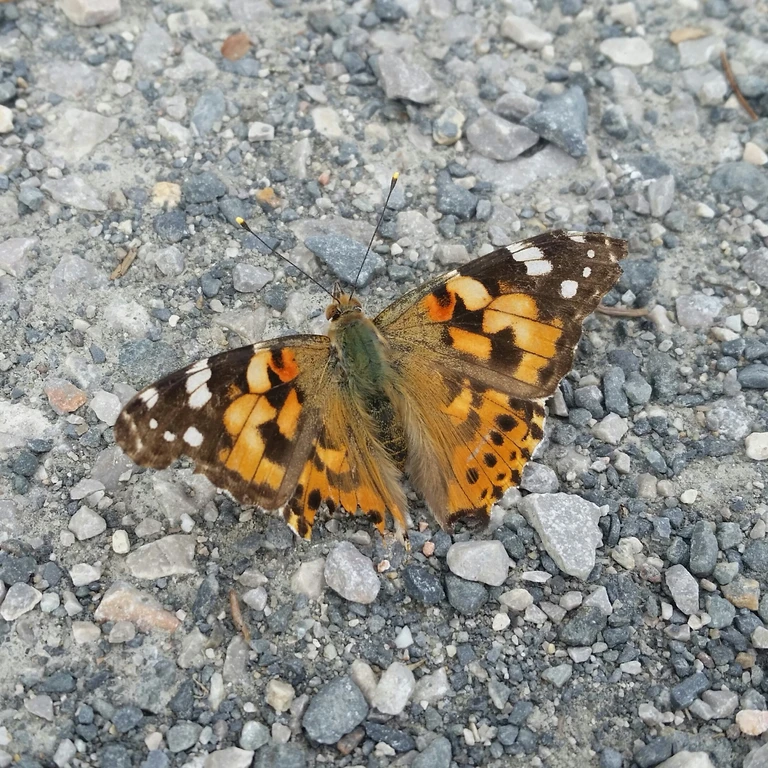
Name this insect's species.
Vanessa cardui
